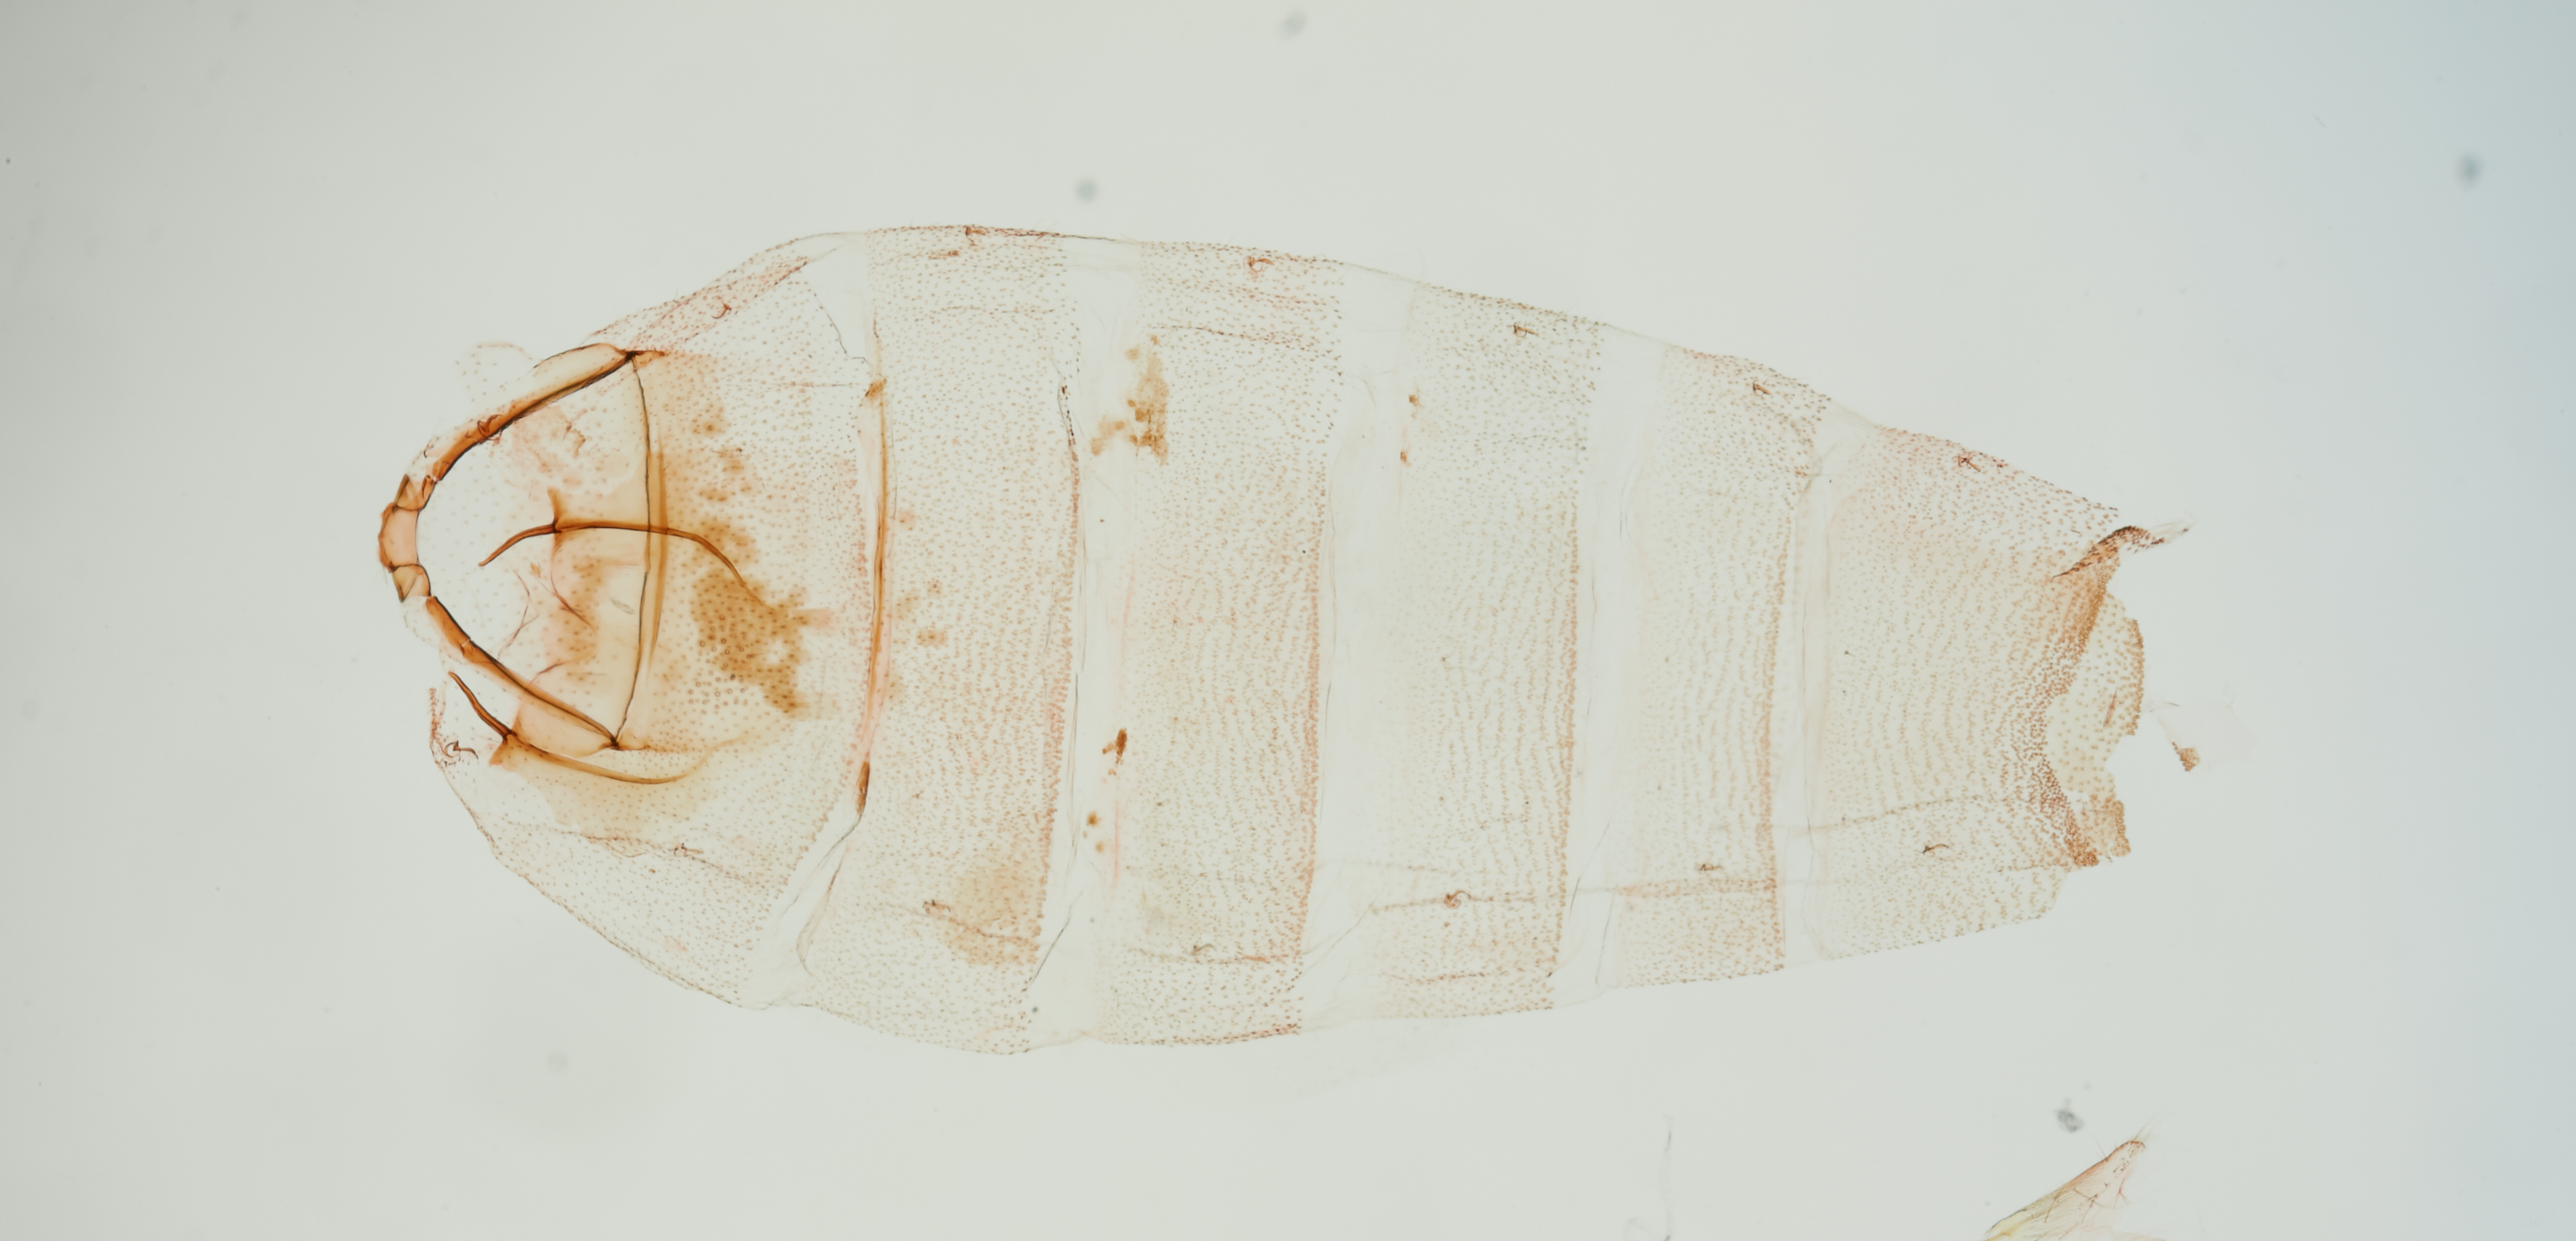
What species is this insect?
Filatima procedes
